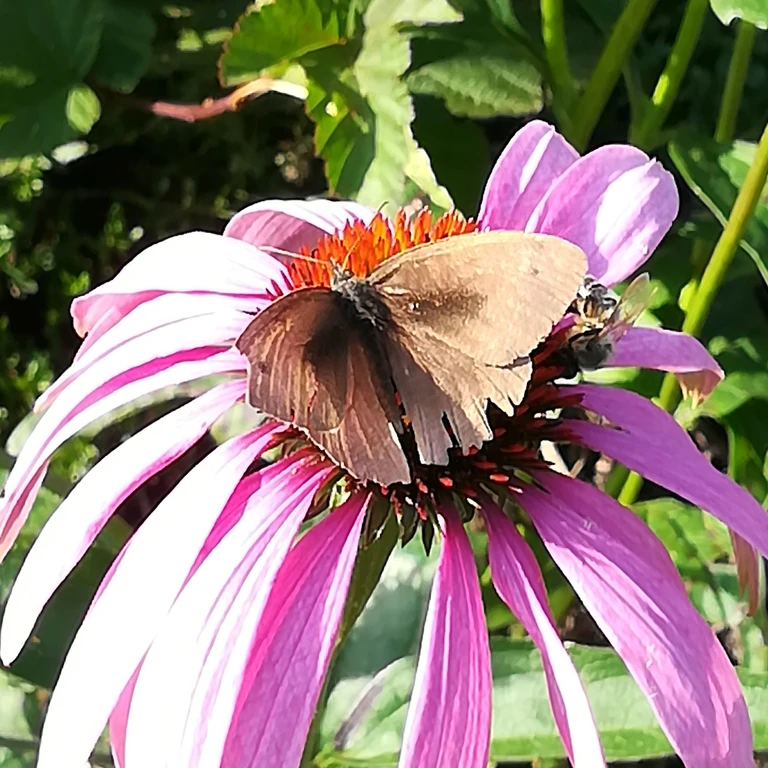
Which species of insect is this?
Maniola jurtina
